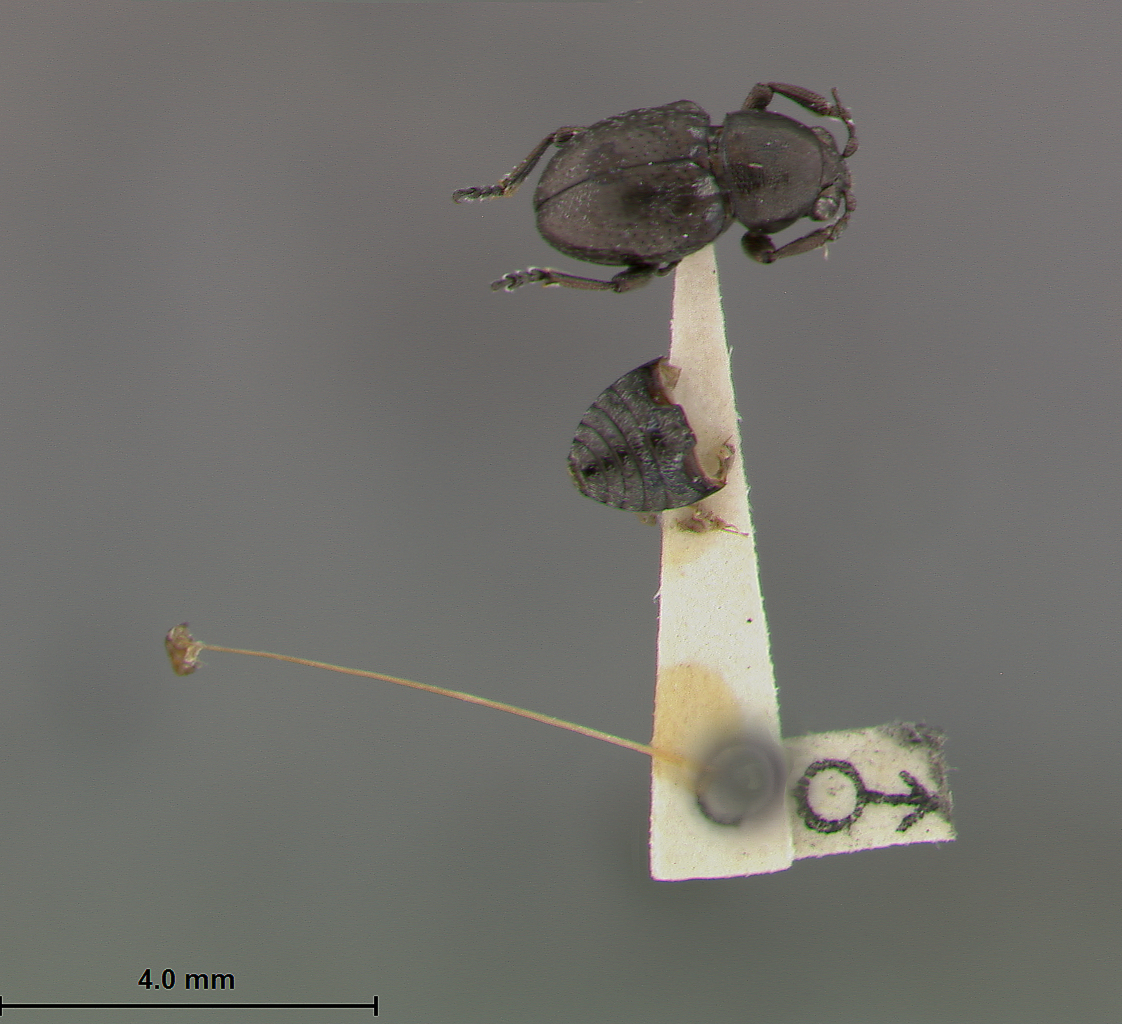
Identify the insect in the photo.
Graphops floridana
